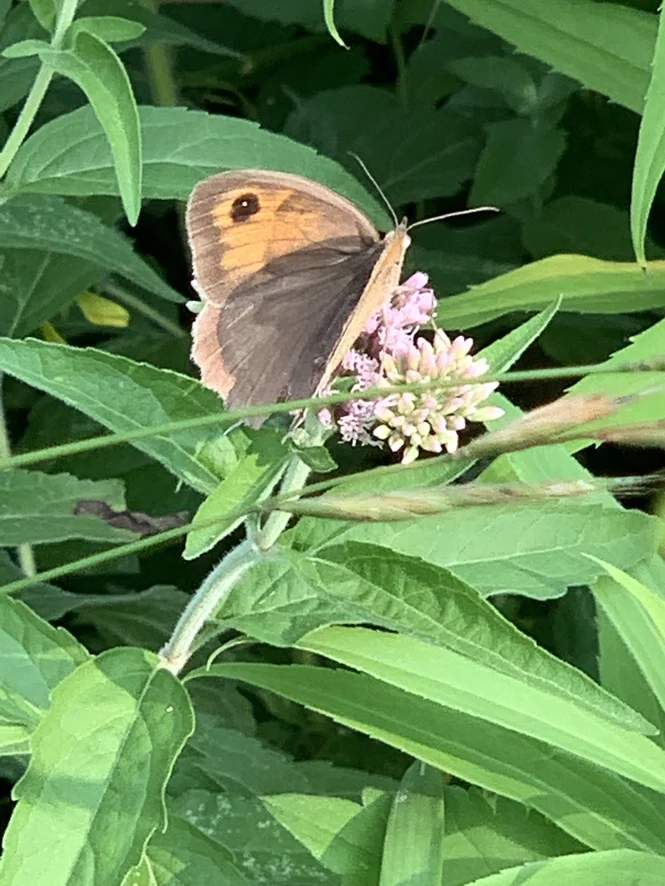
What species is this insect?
Maniola jurtina
